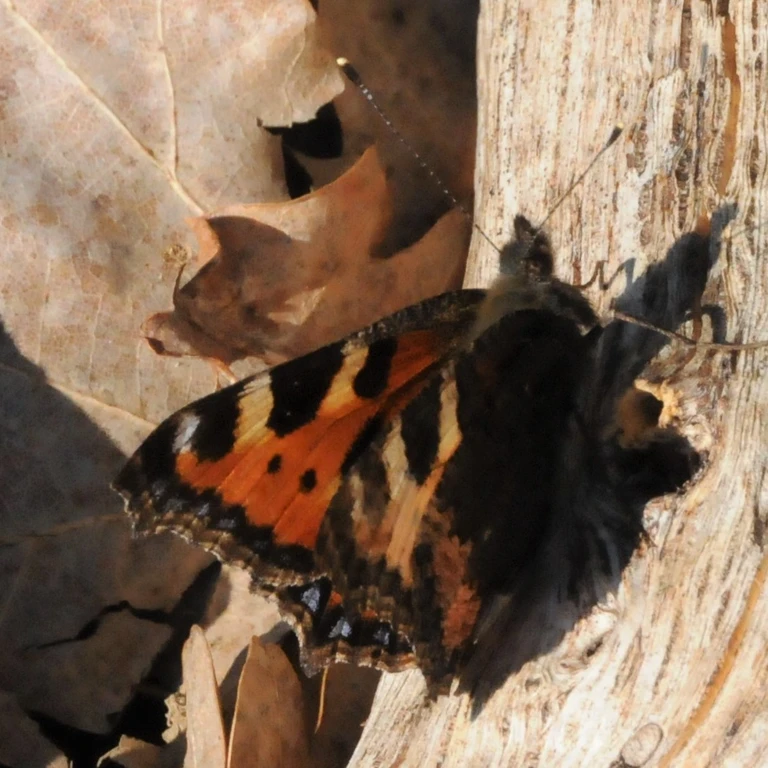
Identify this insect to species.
Aglais urticae
